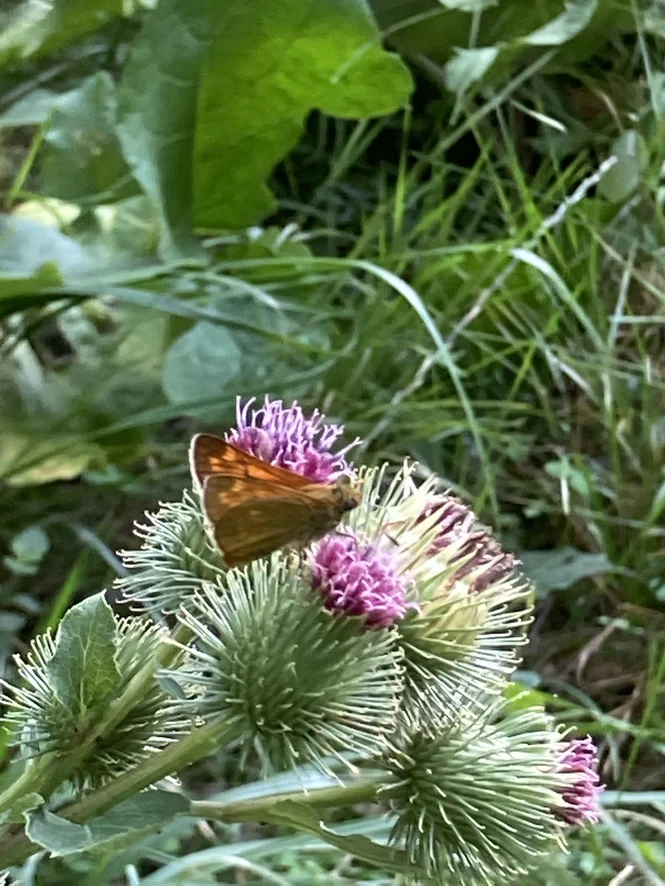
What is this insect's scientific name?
Ochlodes sylvanus (also Ochlodes venata)
